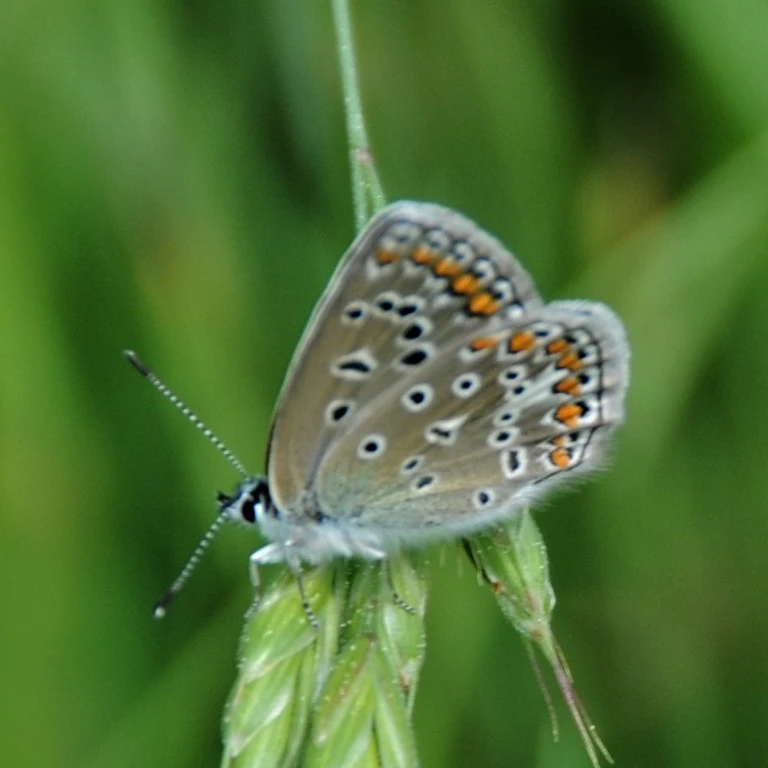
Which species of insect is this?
Polyommatus icarus
